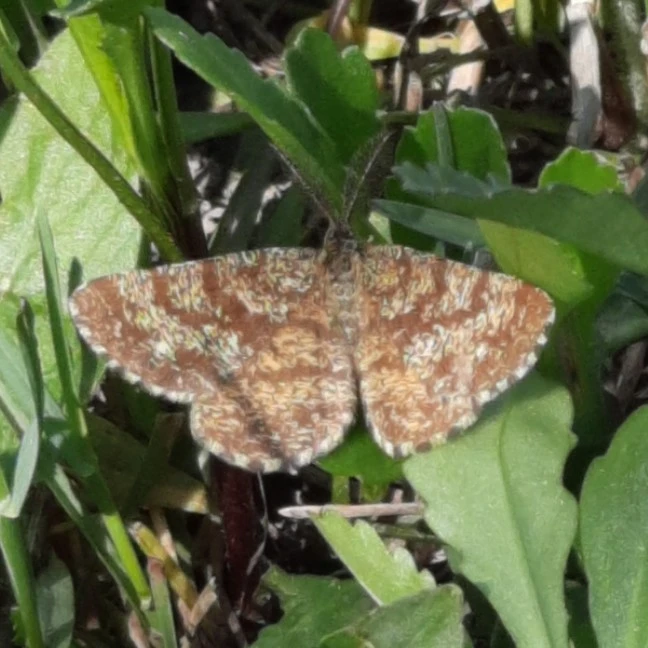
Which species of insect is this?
Ematurga atomaria
